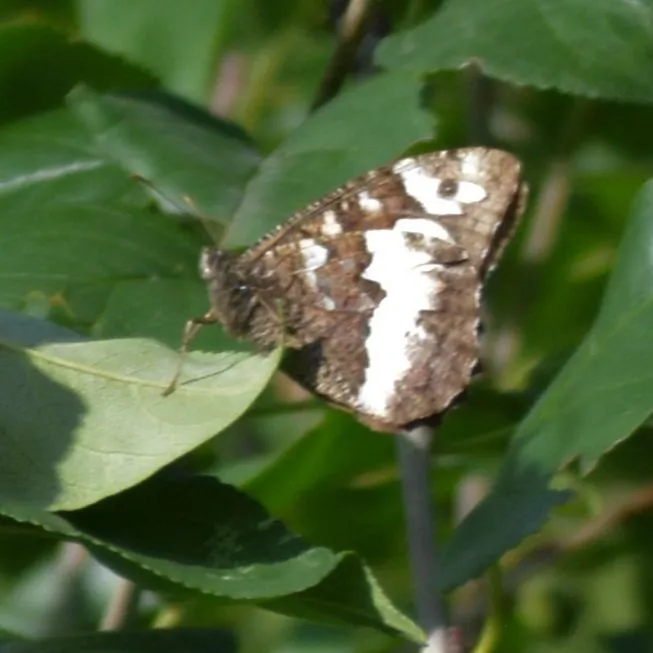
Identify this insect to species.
Brintesia circe
